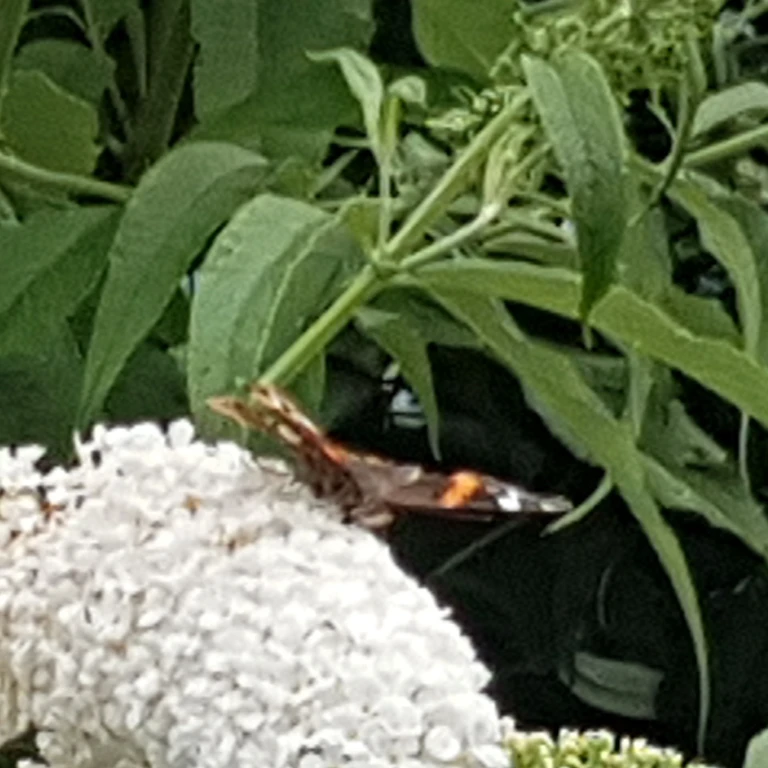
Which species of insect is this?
Vanessa atalanta
